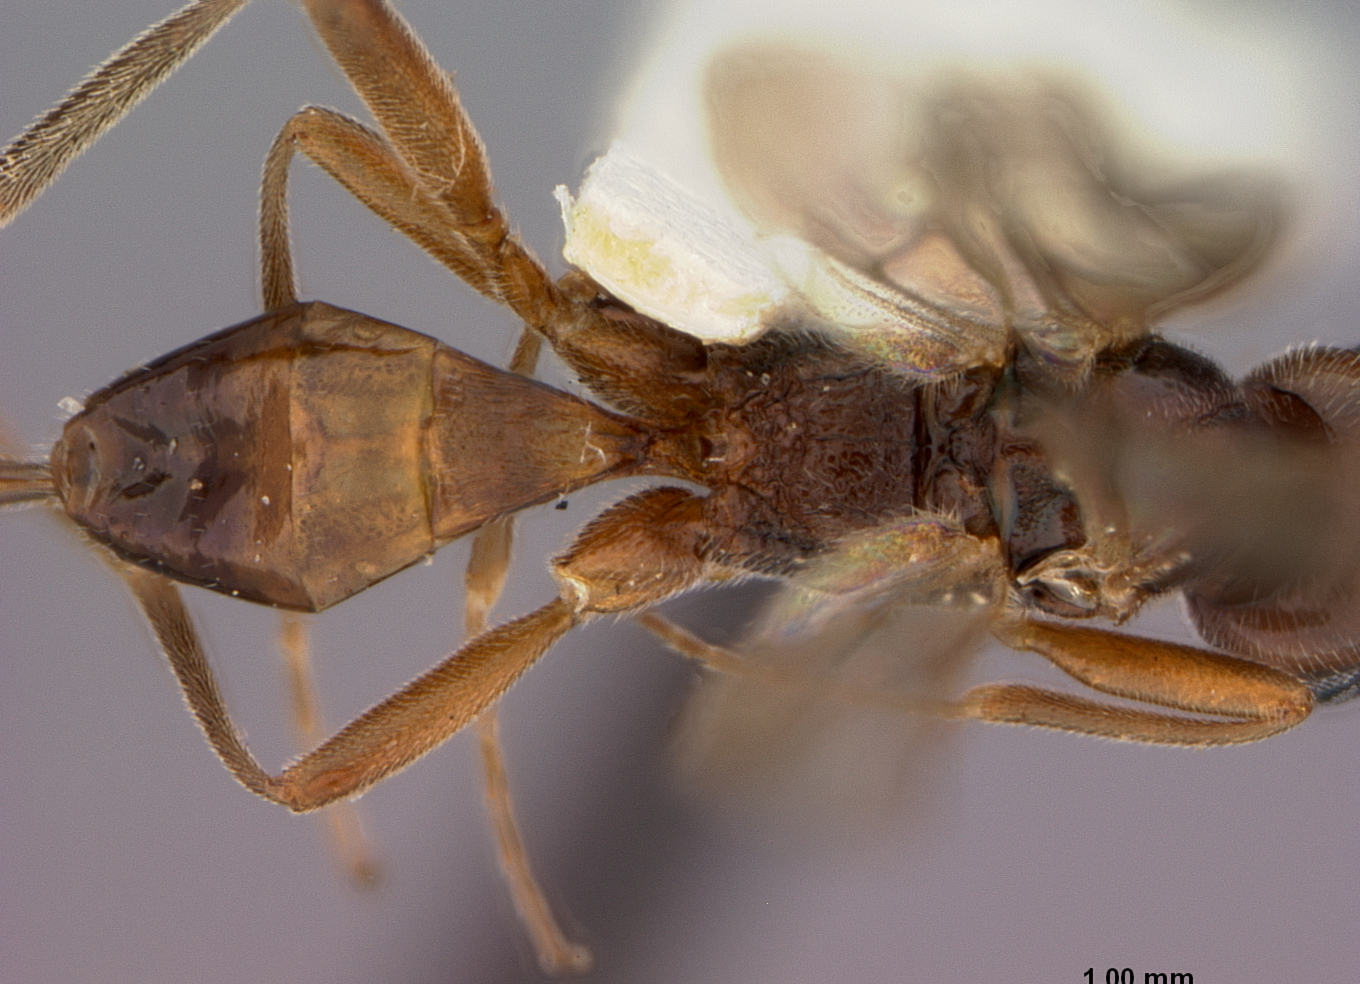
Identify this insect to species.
Meteorus hypophloei
